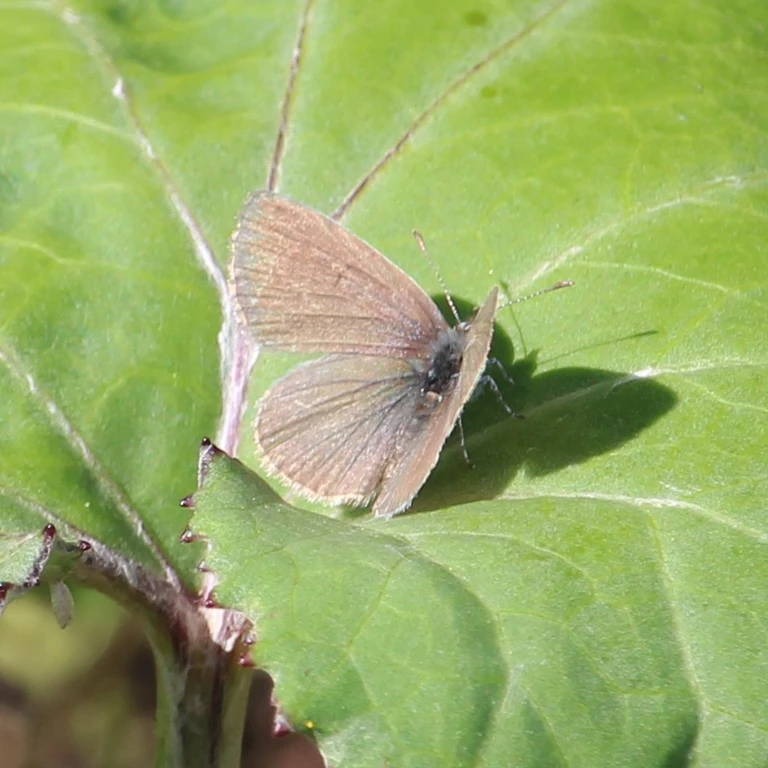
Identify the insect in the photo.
Cupido minimus
